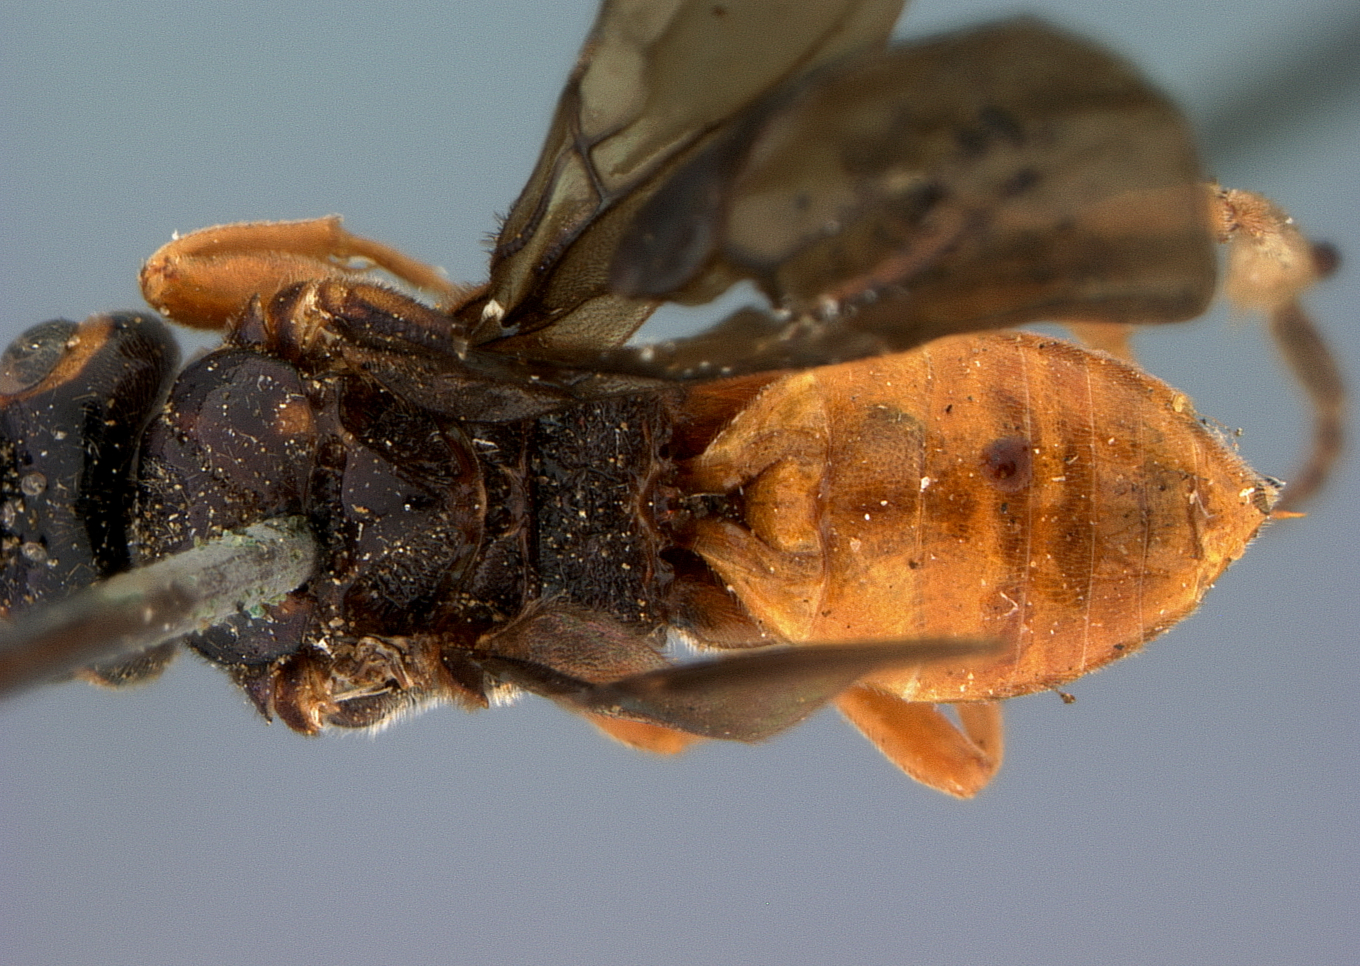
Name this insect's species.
Cardiochiles nebrascensis
